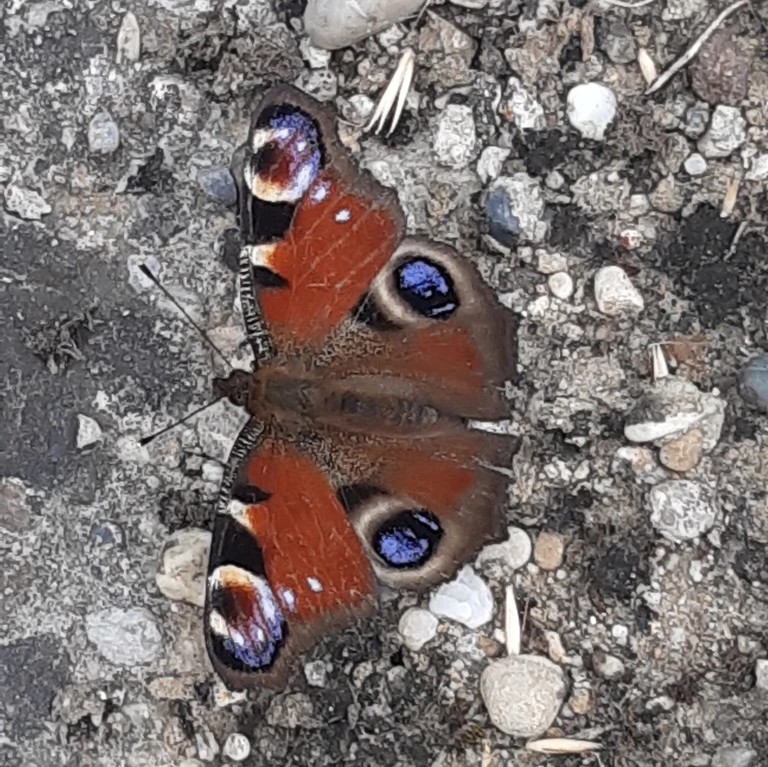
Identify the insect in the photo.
Aglais io
